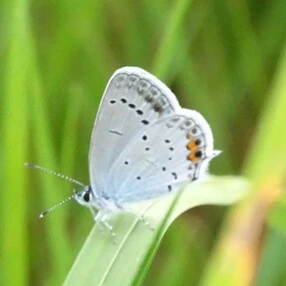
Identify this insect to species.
Cupido argiades (also Elkalyce argiades)
